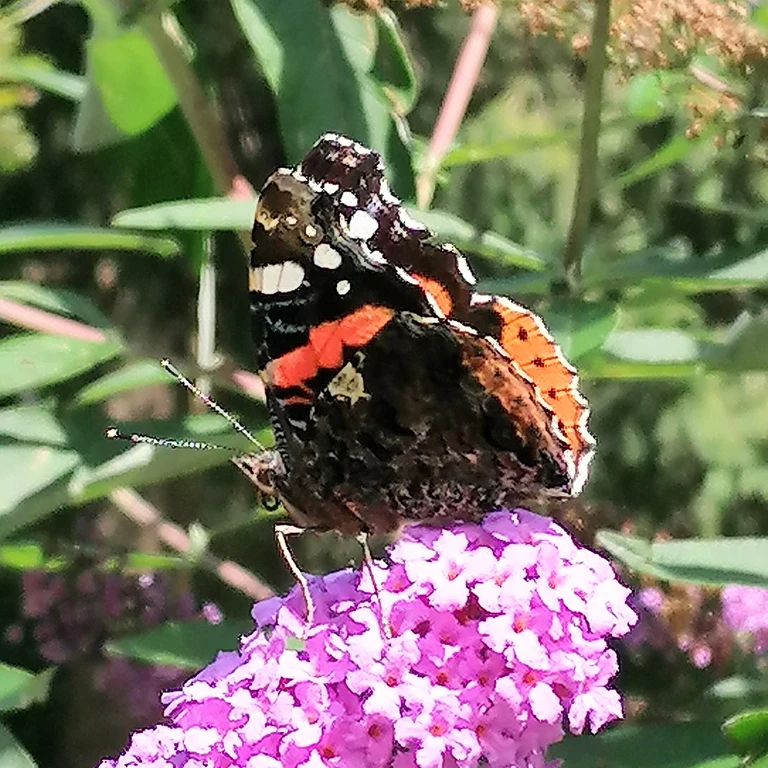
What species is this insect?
Vanessa atalanta
